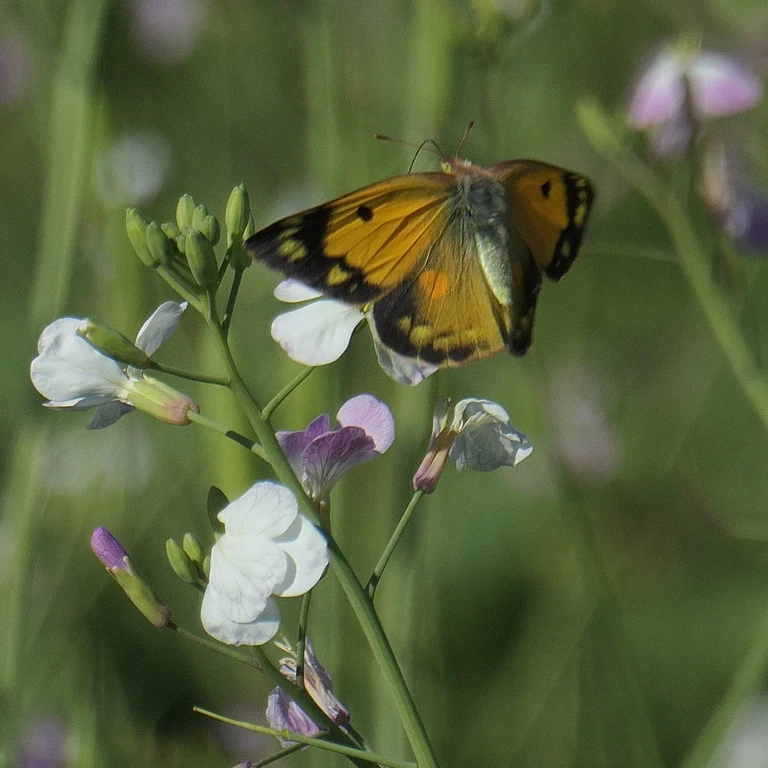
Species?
Colias croceus
